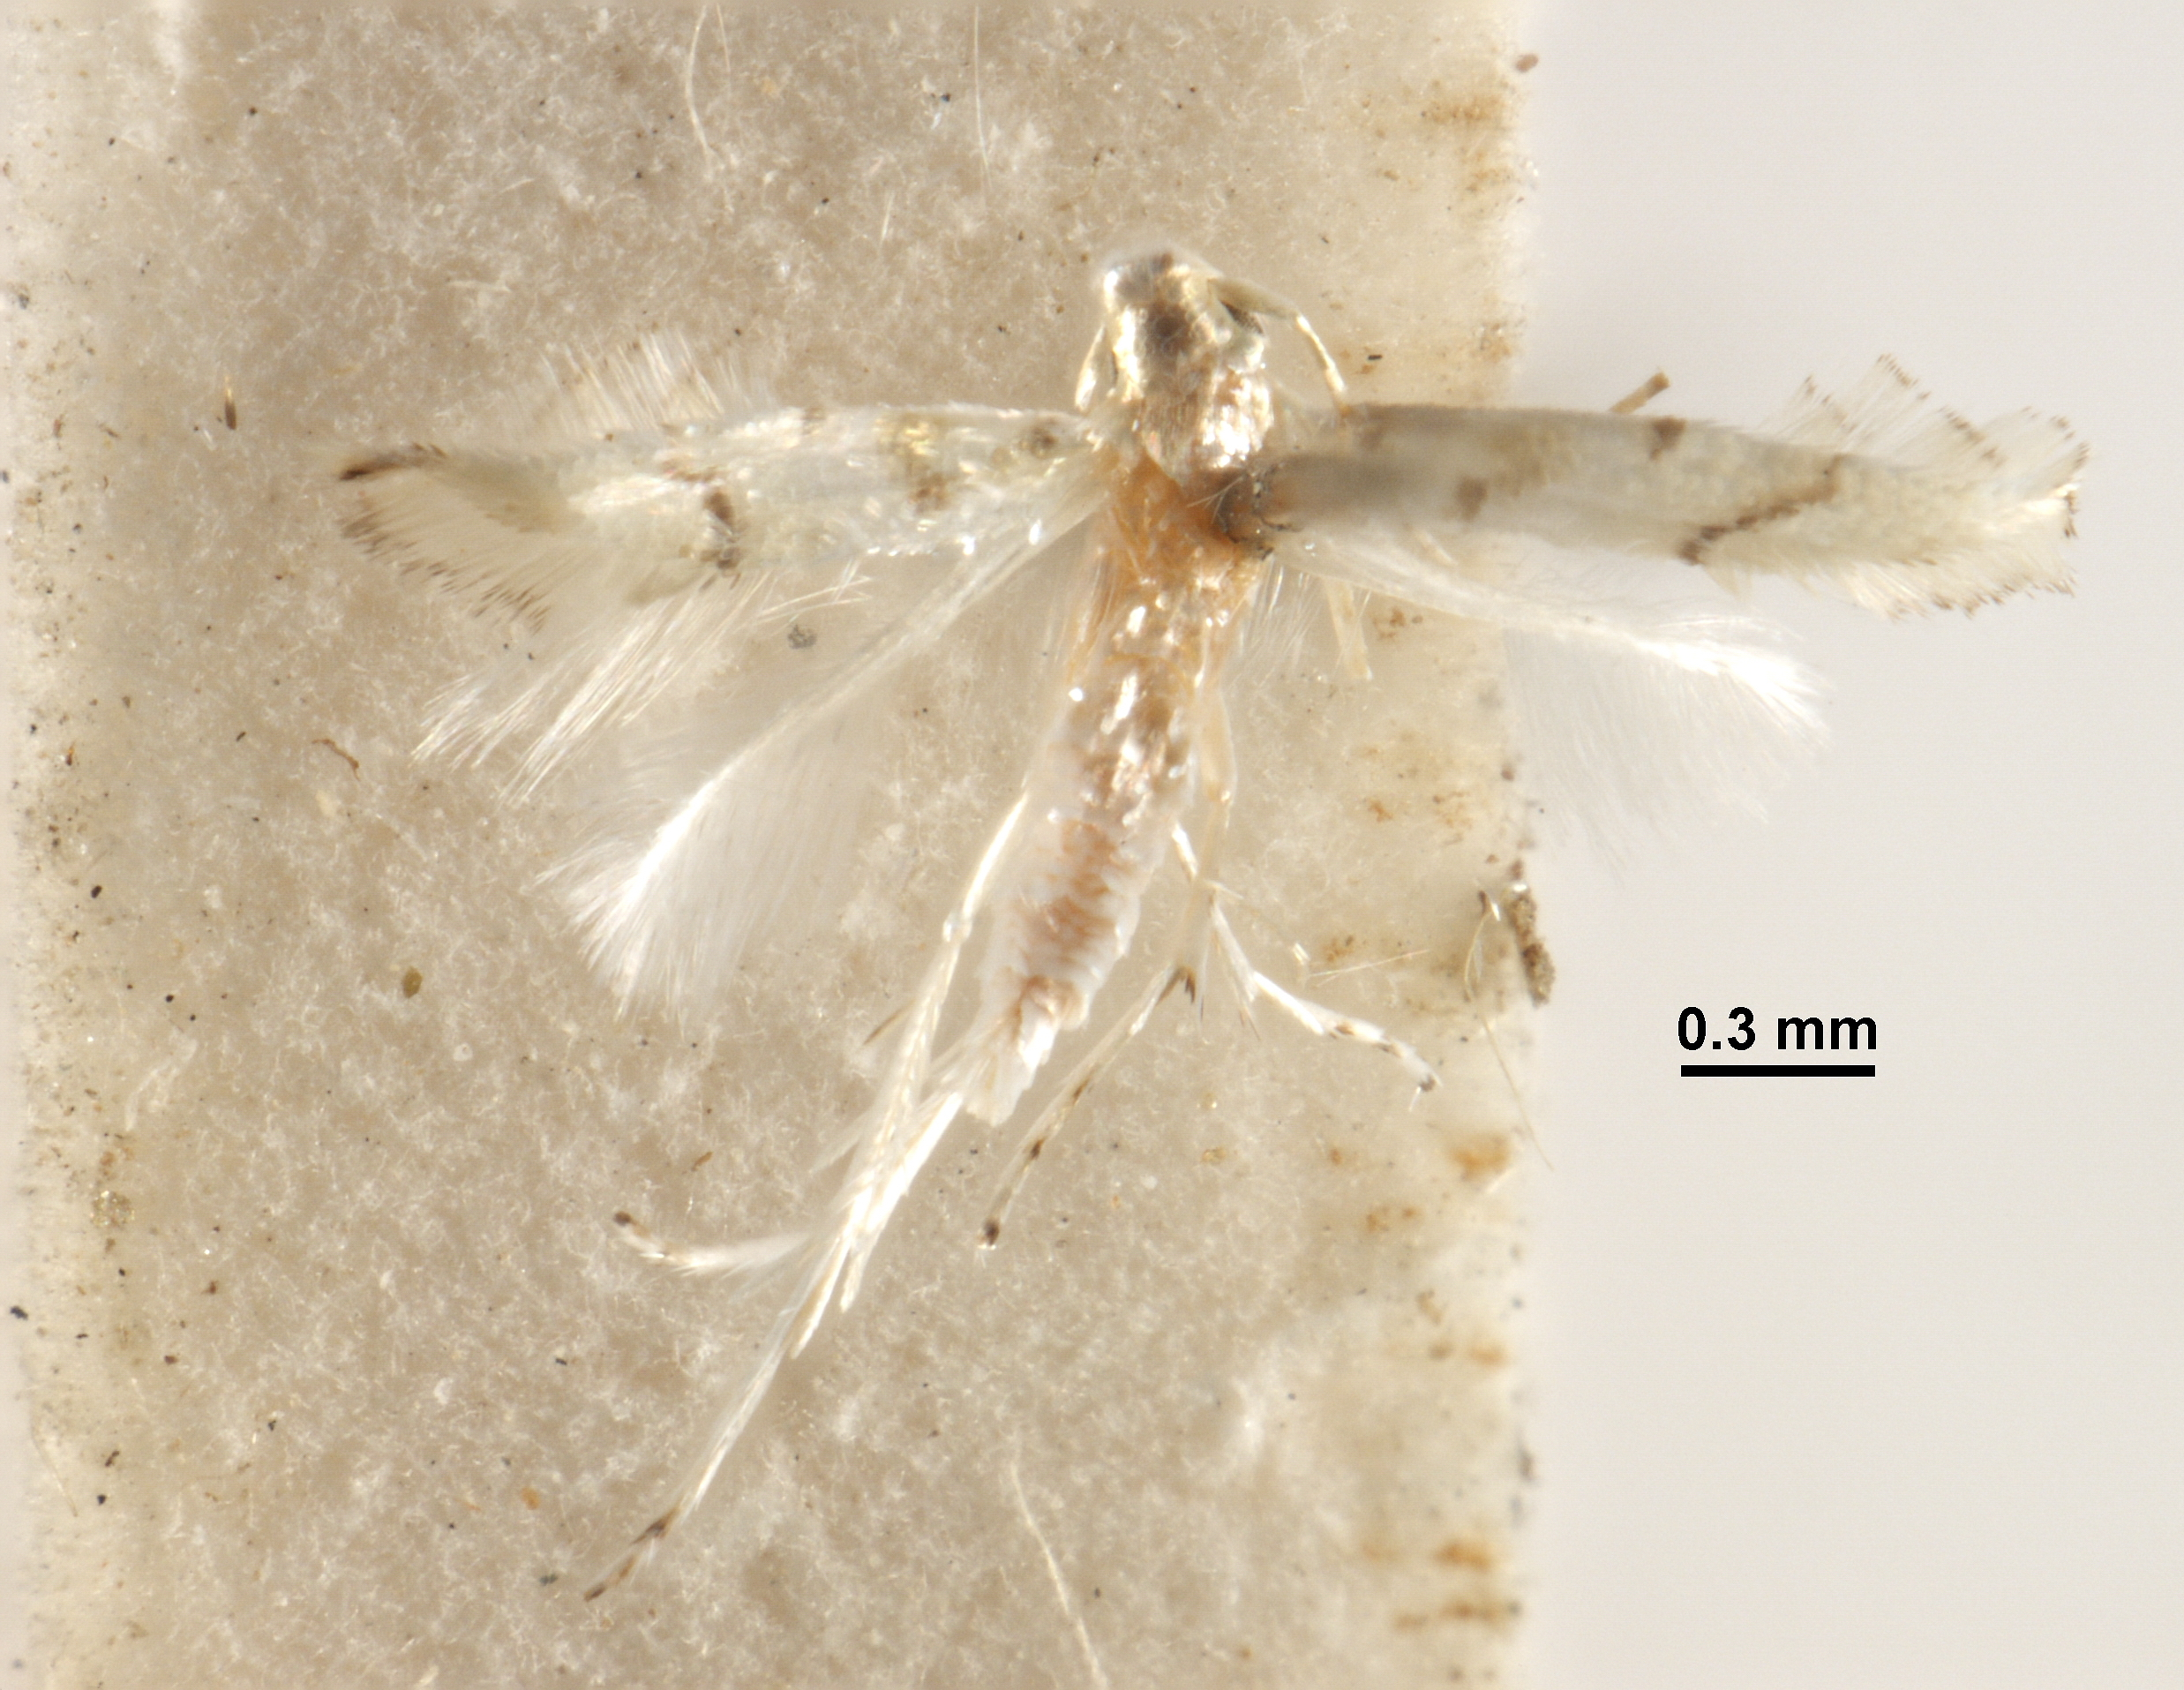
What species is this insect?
Phyllocnistis helicodes
